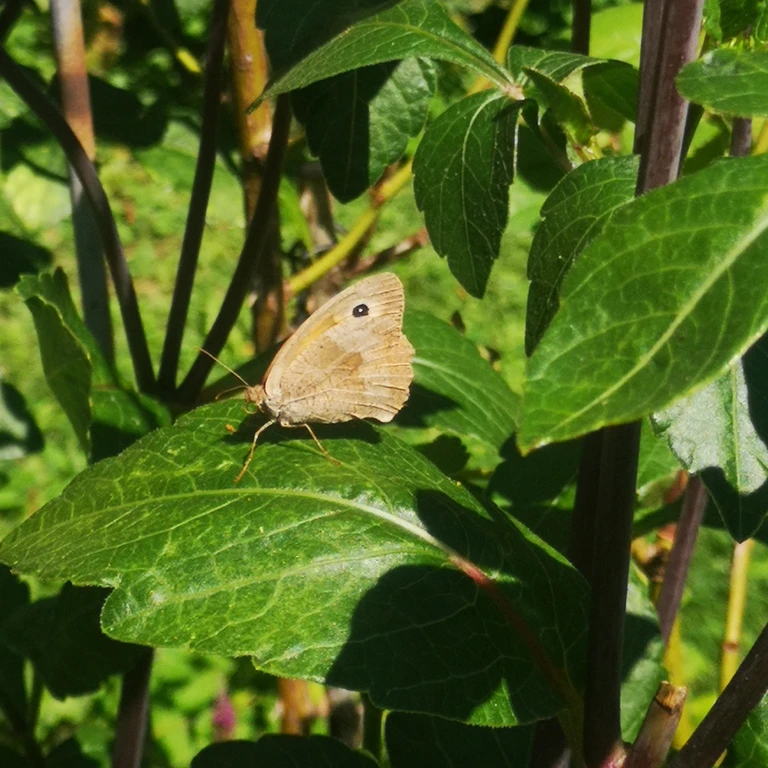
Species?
Maniola jurtina
